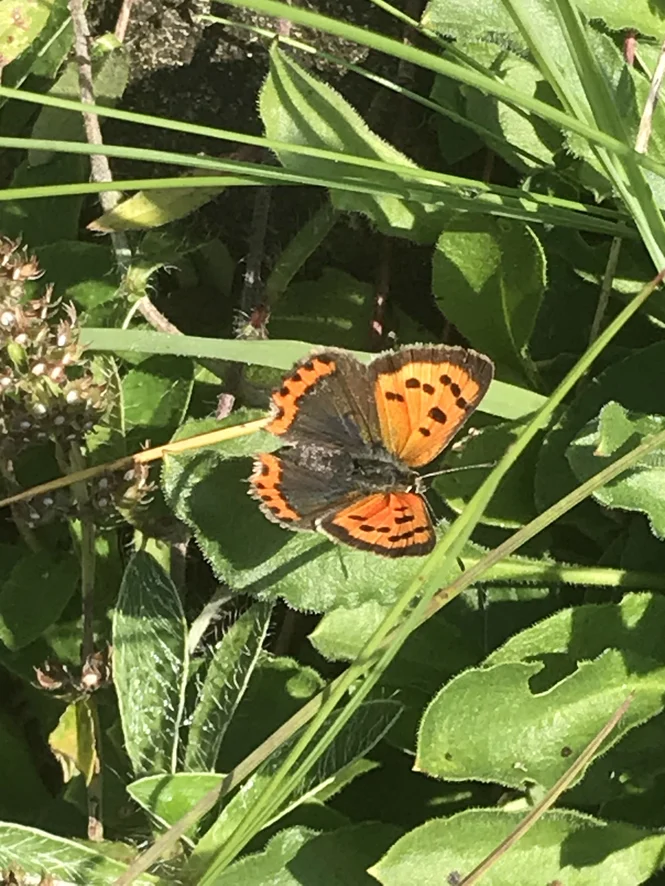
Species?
Lycaena phlaeas
